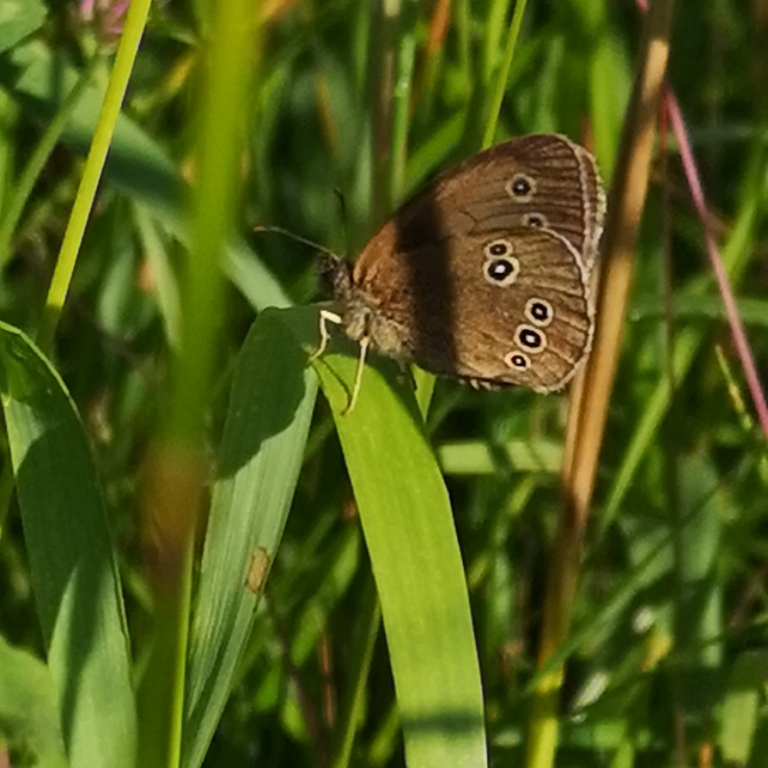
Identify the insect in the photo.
Aphantopus hyperantus
